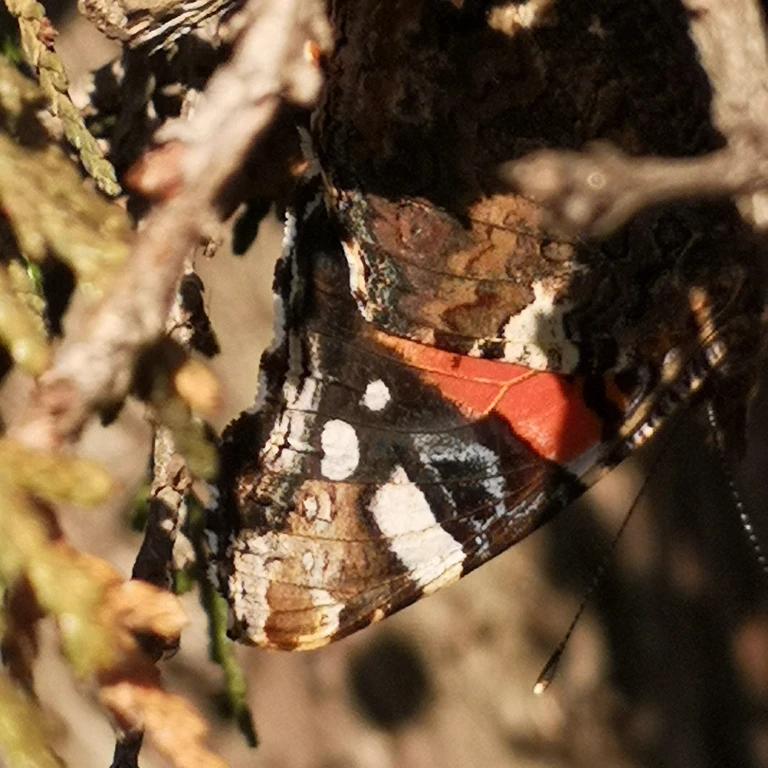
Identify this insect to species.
Vanessa atalanta
